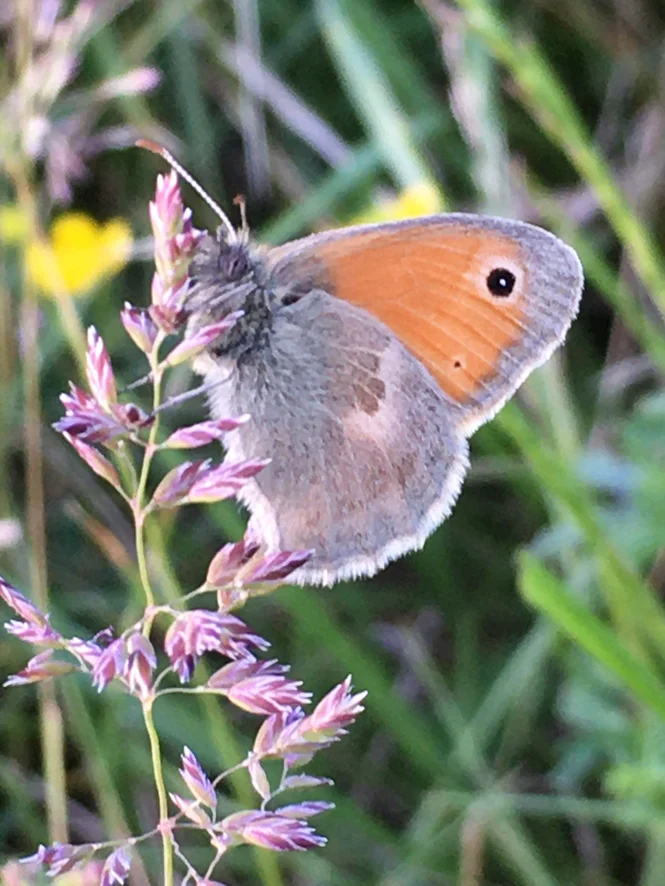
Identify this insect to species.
Coenonympha pamphilus
